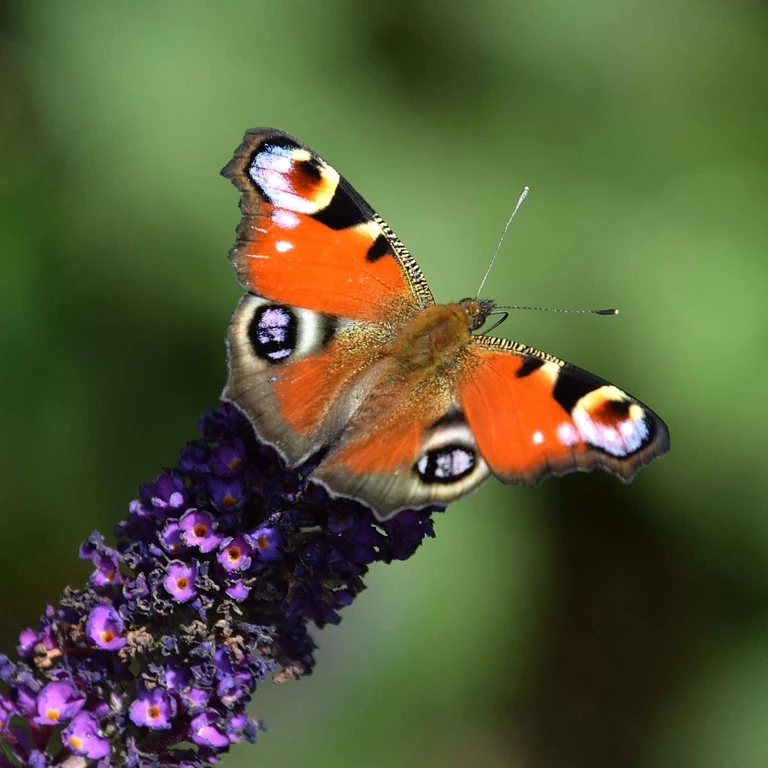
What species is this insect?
Aglais io
